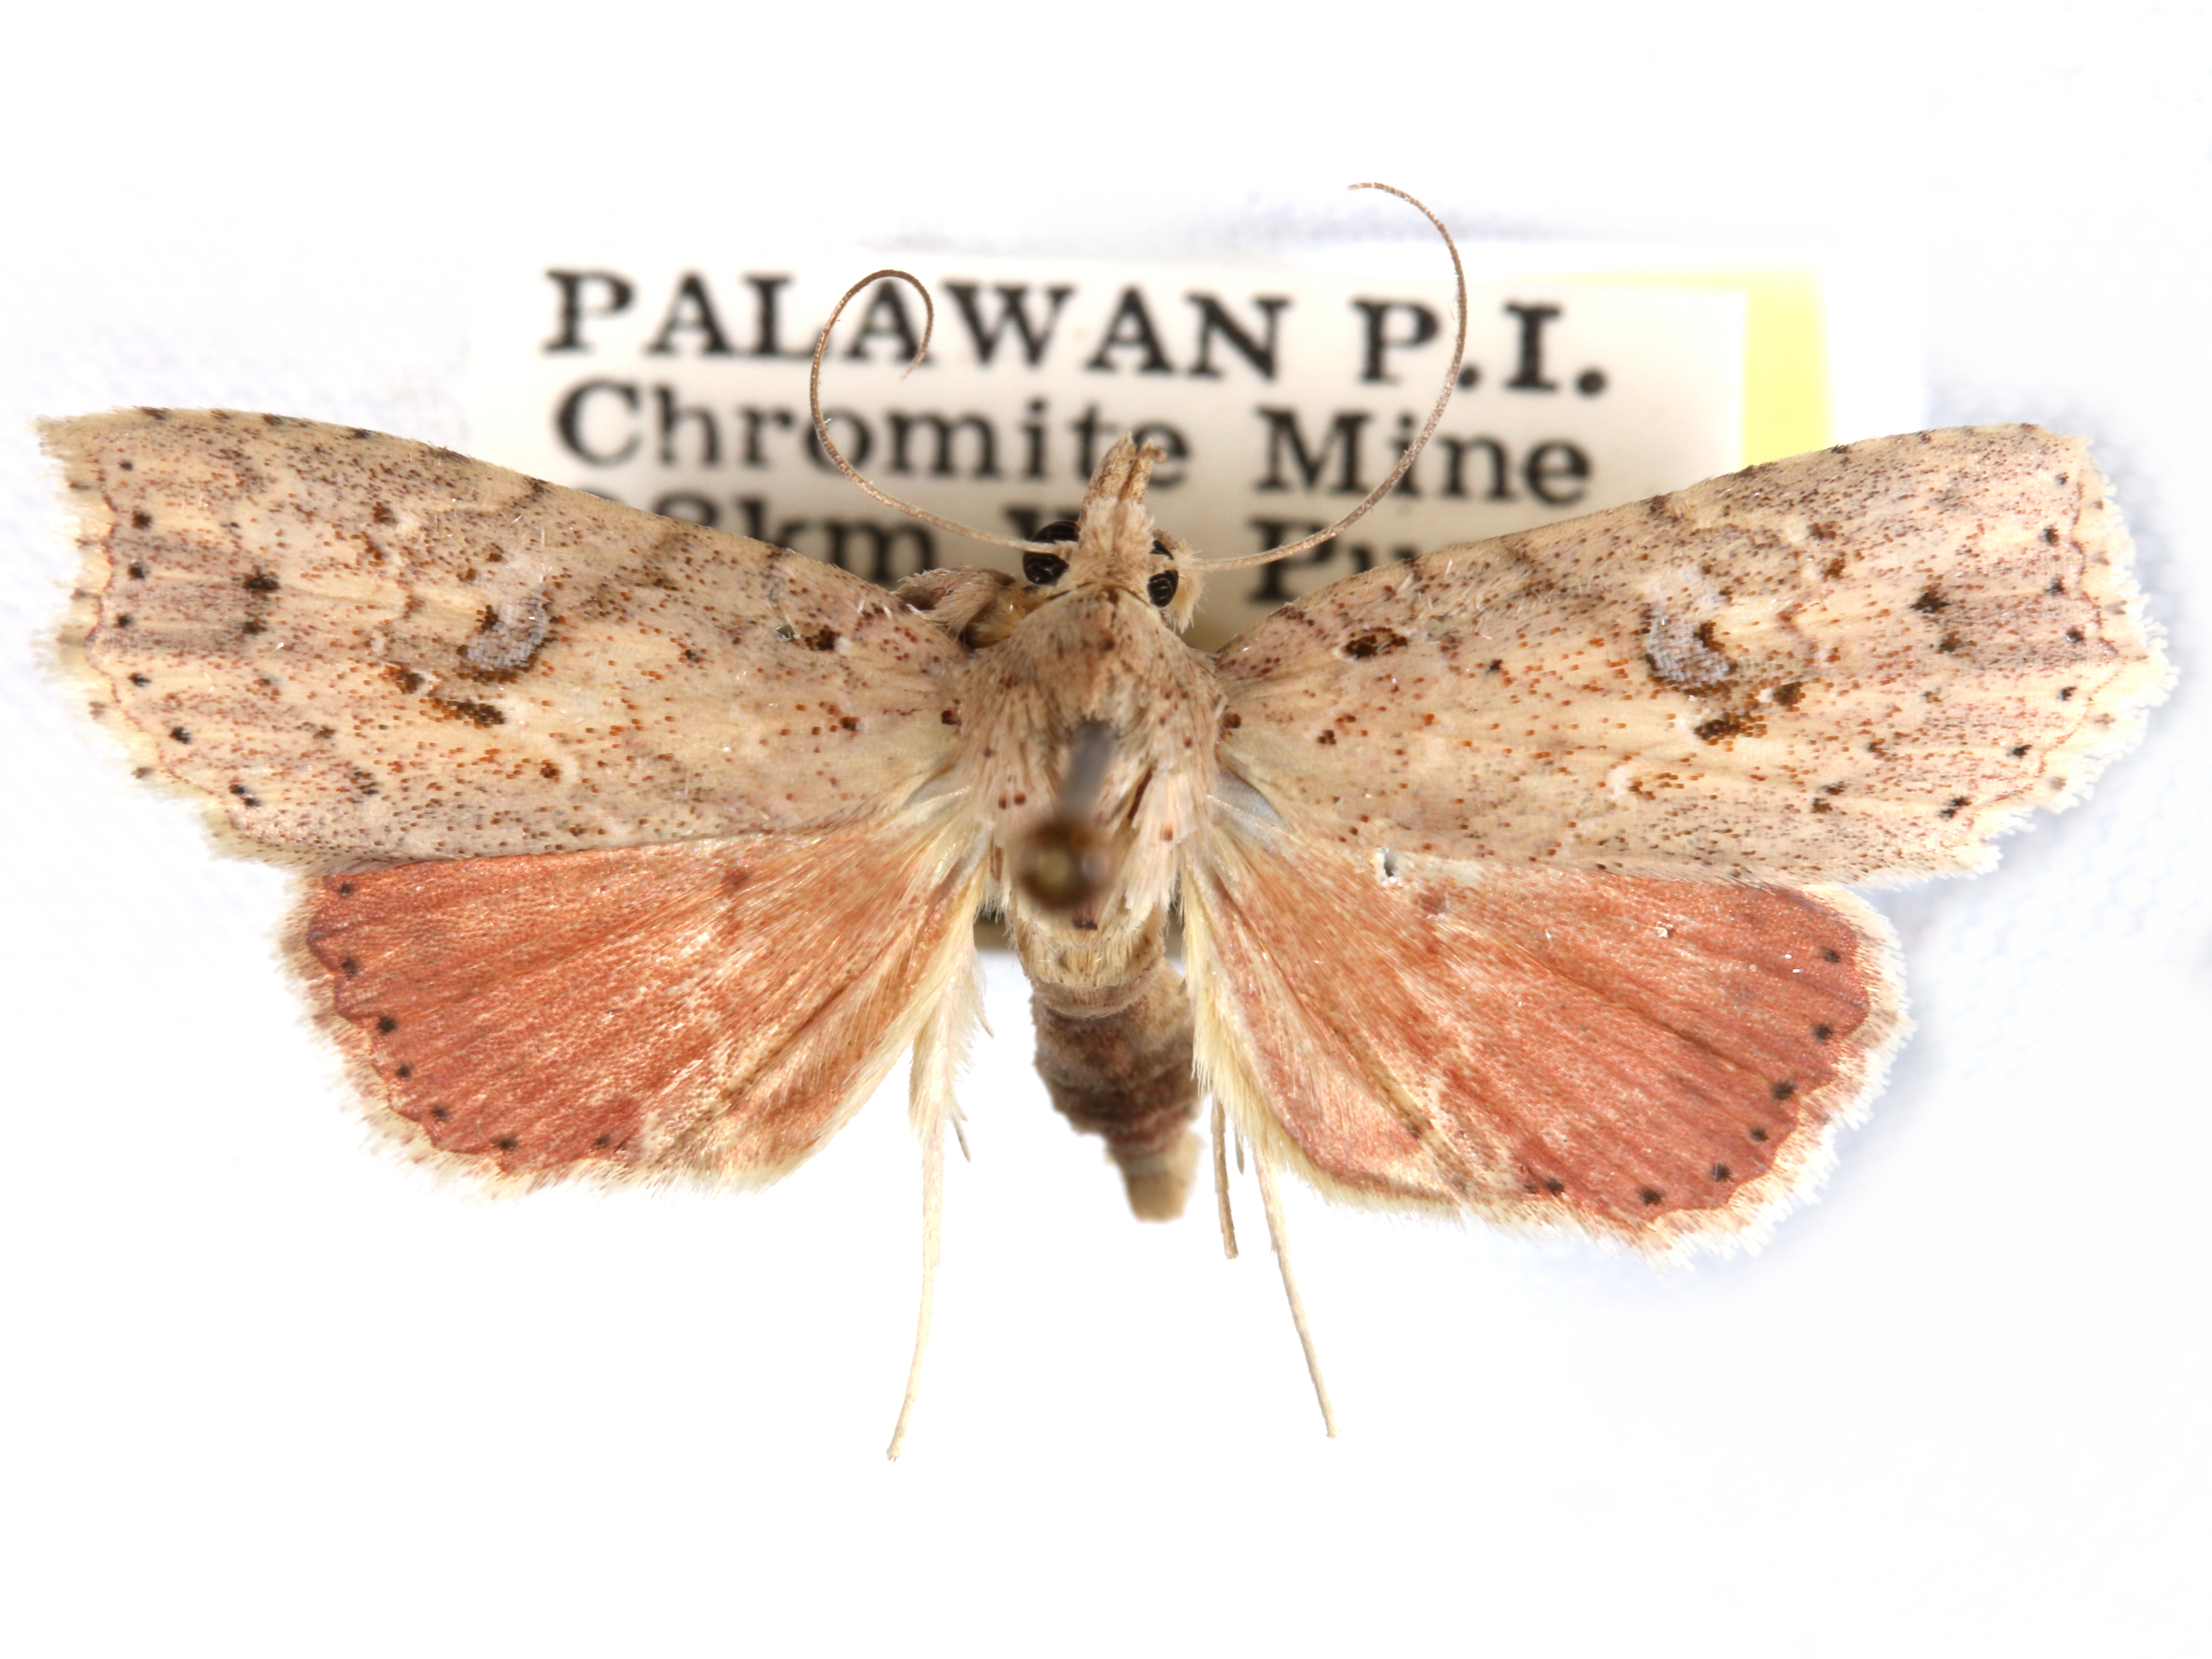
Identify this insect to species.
Olulis methaema
